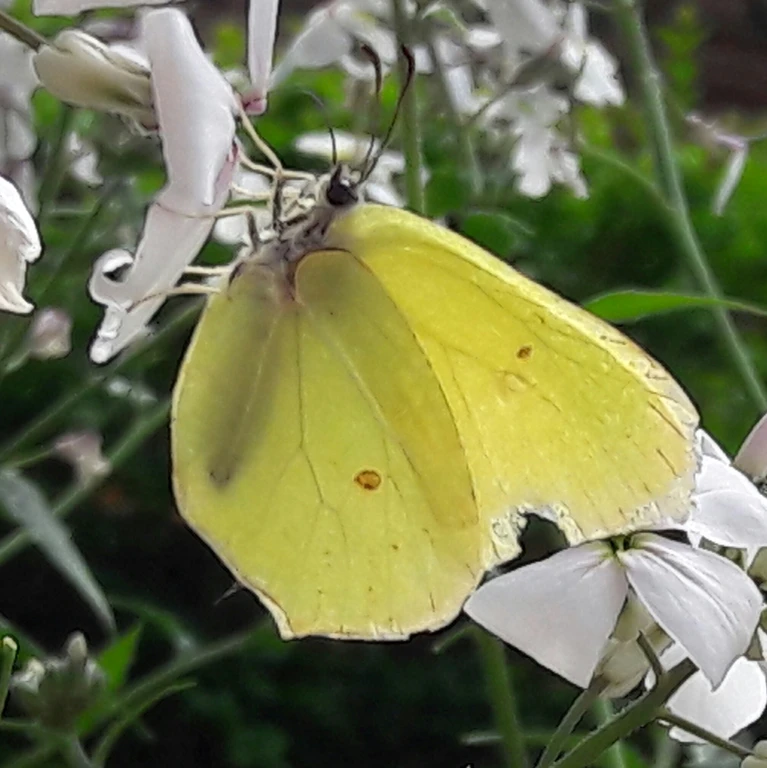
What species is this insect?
Gonepteryx rhamni
